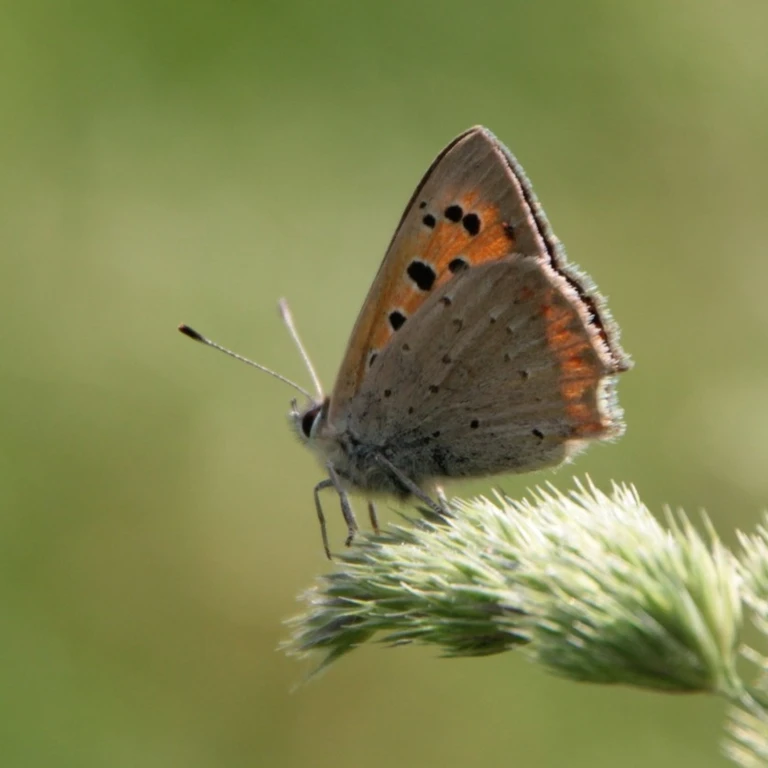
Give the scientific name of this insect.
Lycaena phlaeas
